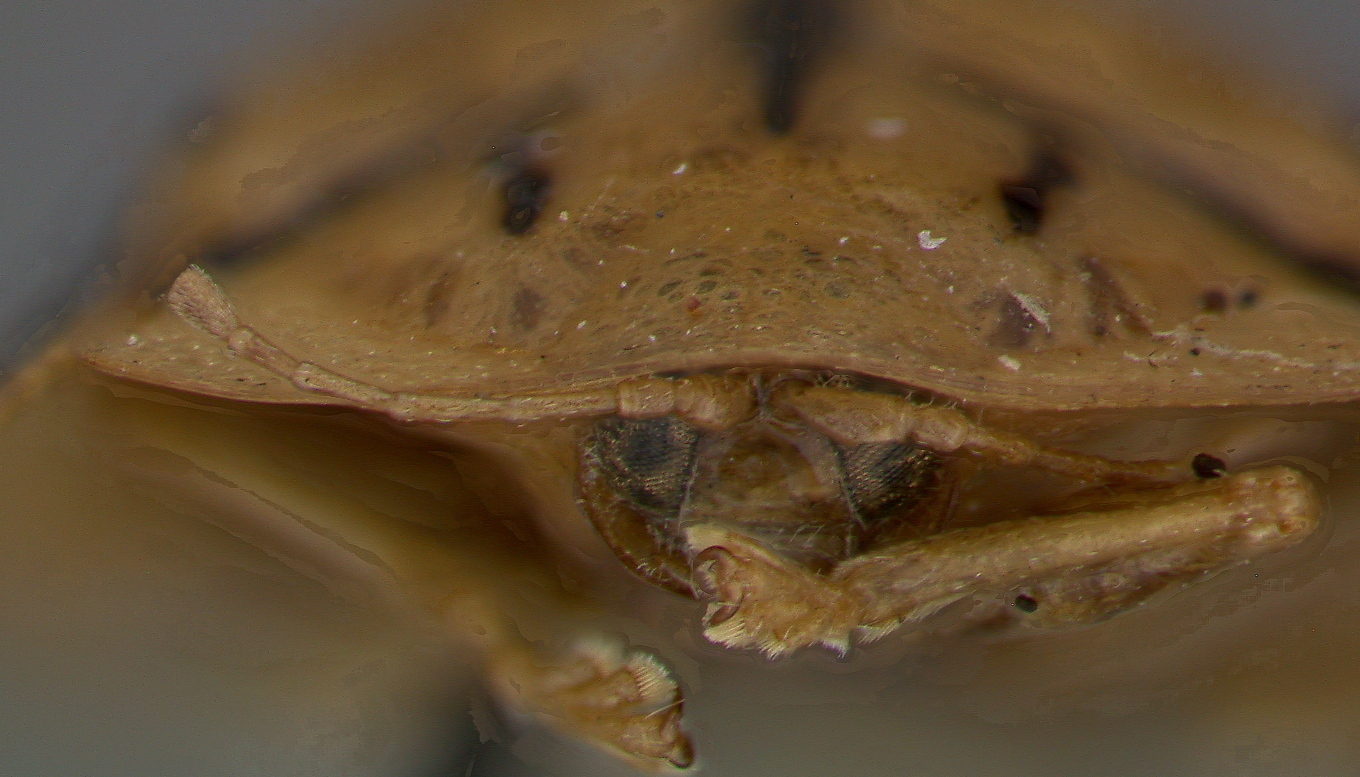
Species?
Chirida bohemani (also Chariditis bohemani)
